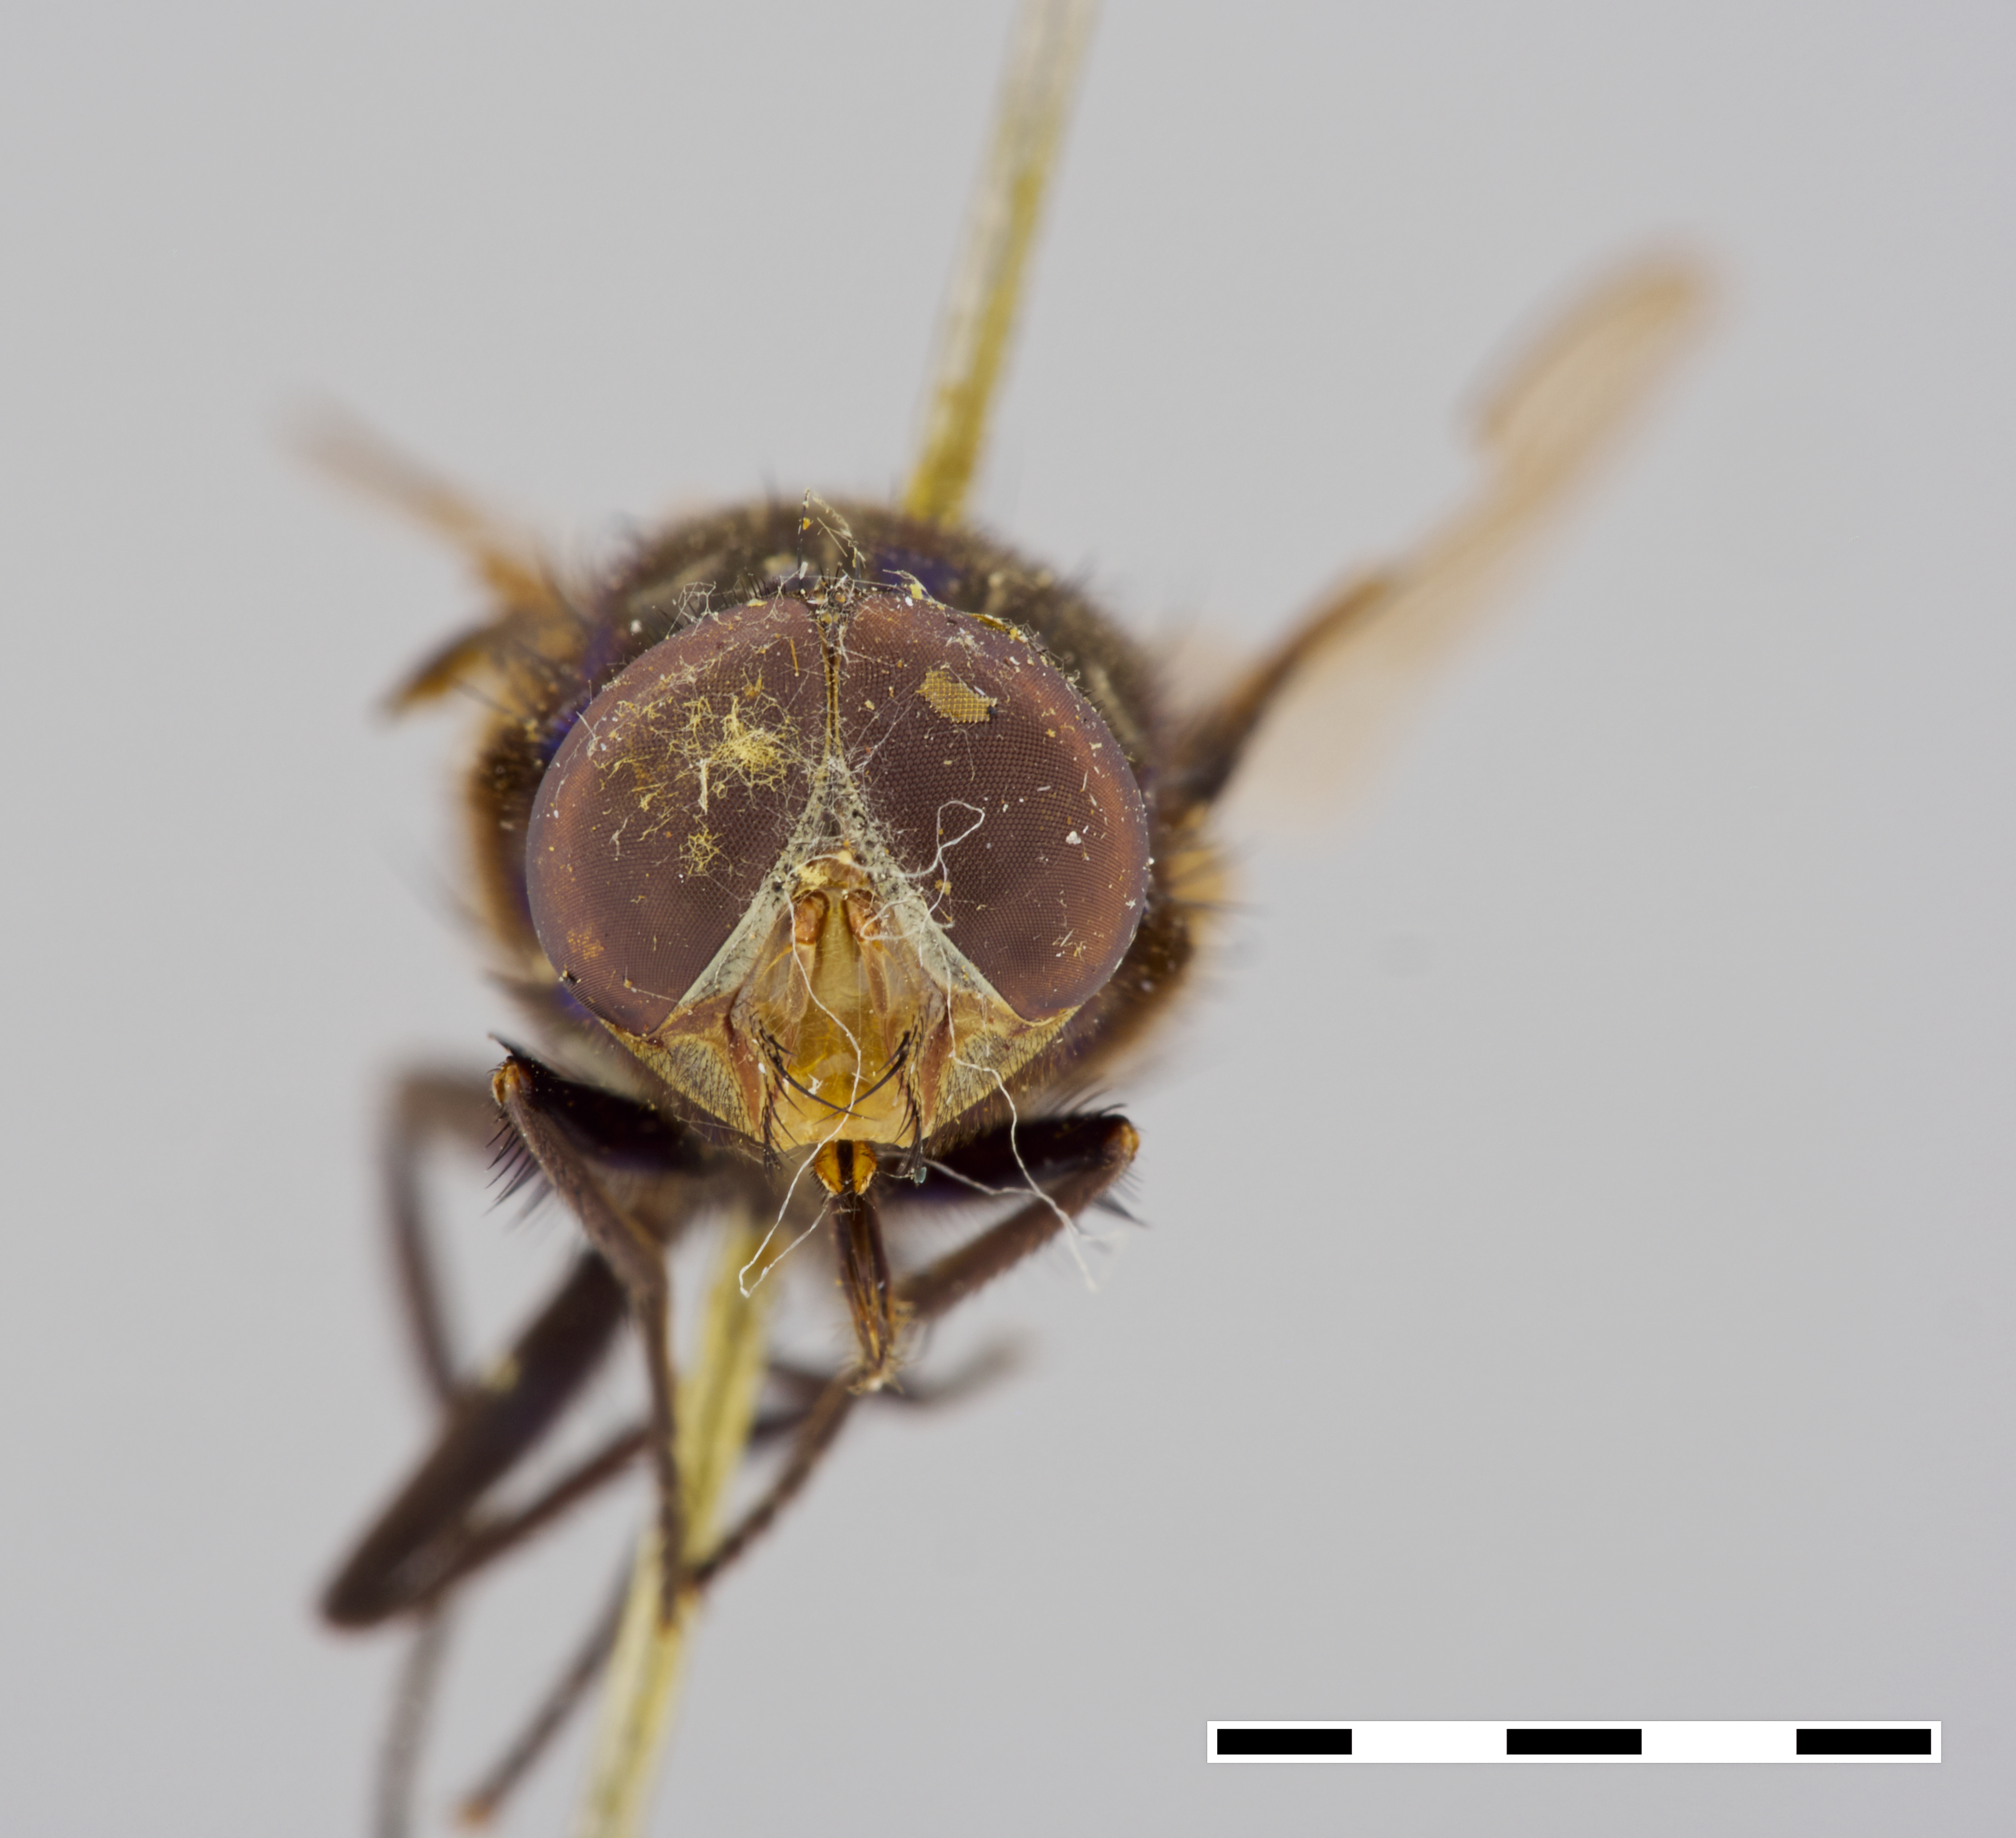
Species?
Isomyia iris
